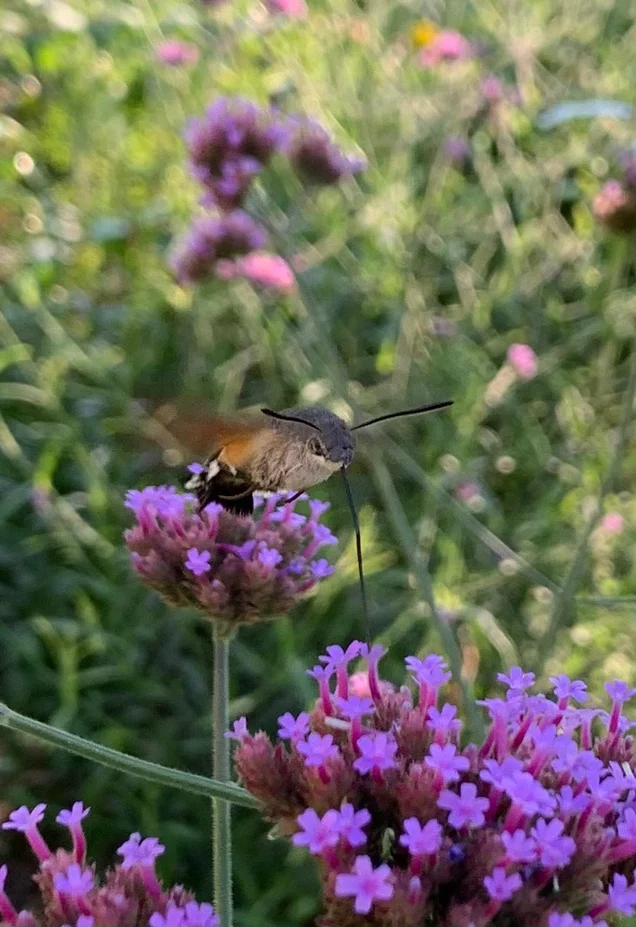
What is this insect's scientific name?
Macroglossum stellatarum
